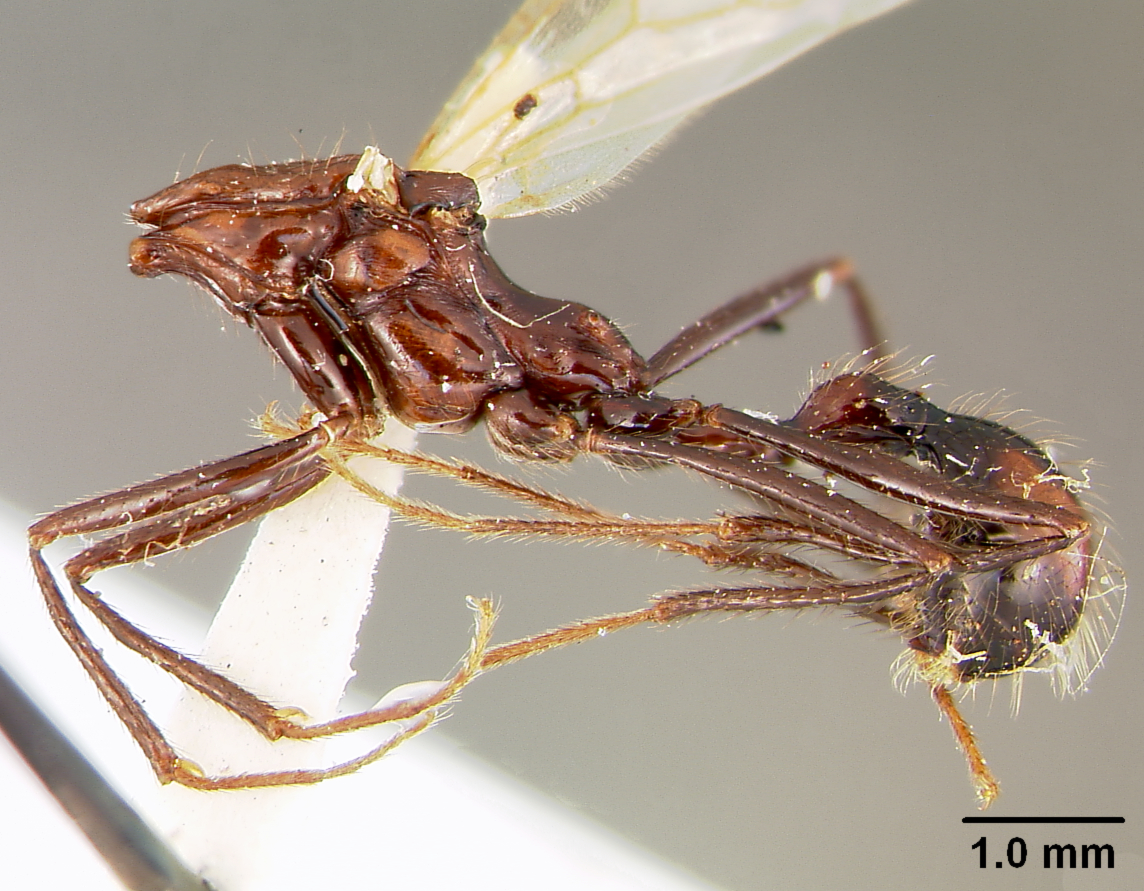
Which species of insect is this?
Aphaenogaster projectens
